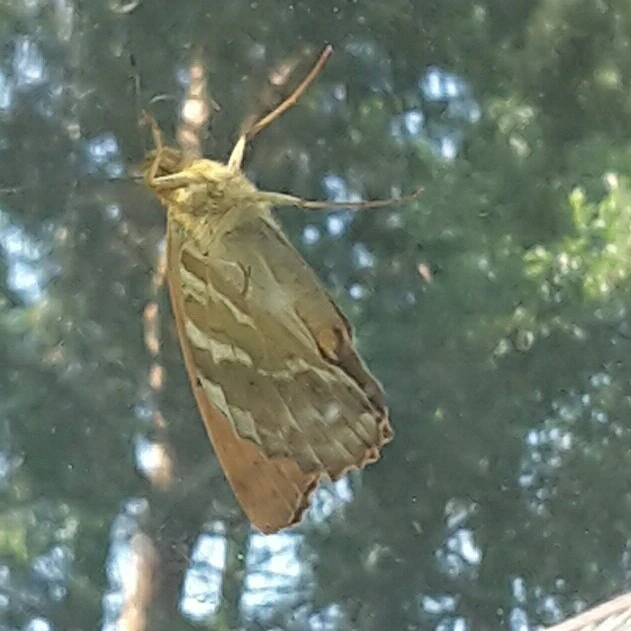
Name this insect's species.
Argynnis paphia
